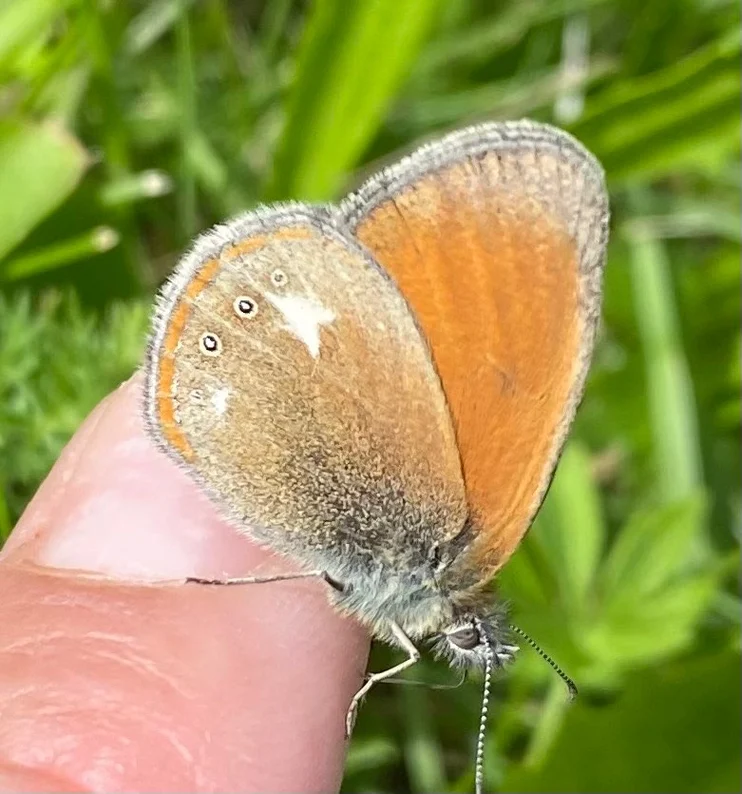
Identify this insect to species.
Coenonympha glycerion (also Coenonympha iphis)
